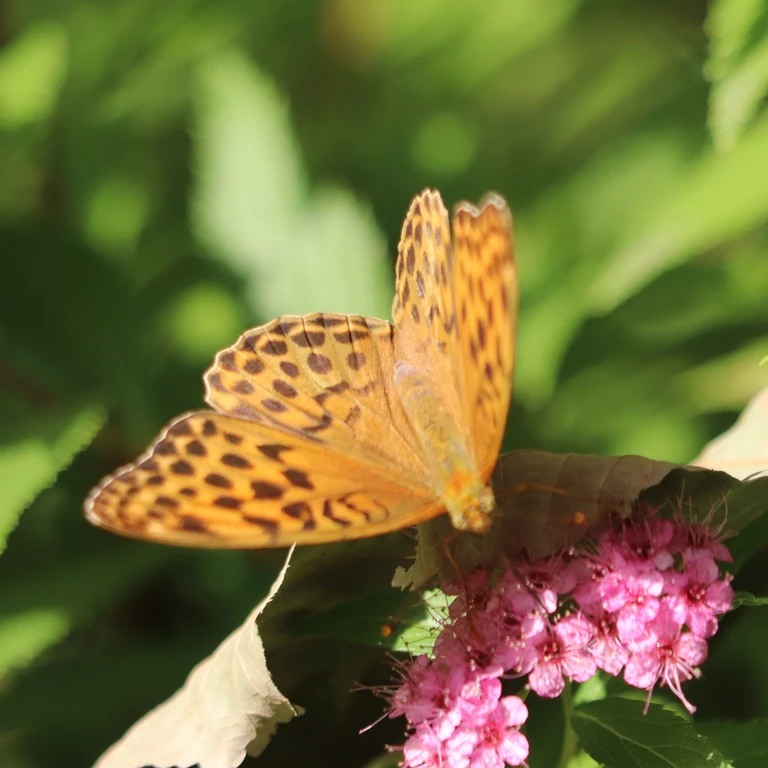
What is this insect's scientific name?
Argynnis paphia
